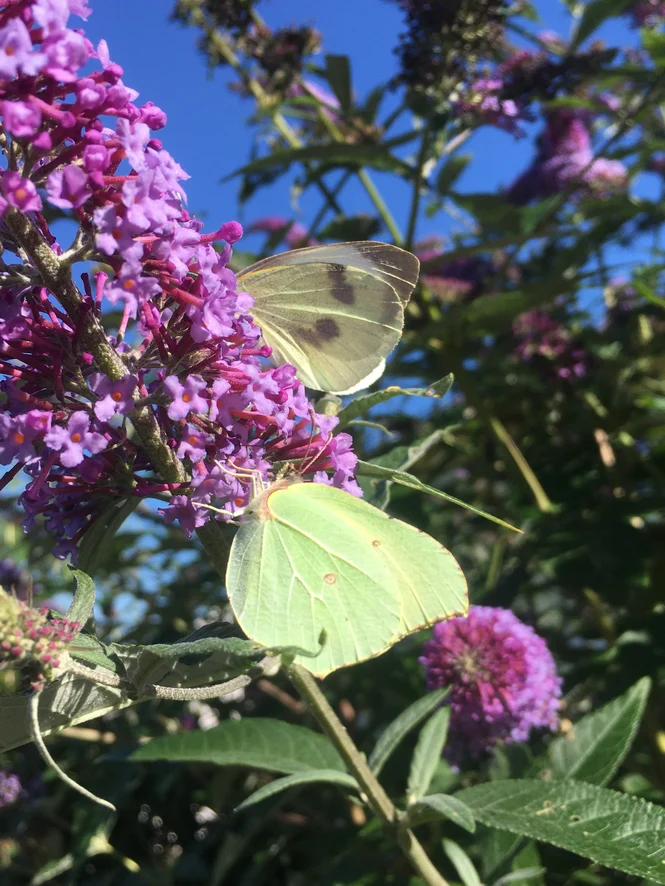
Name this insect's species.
Gonepteryx rhamni
